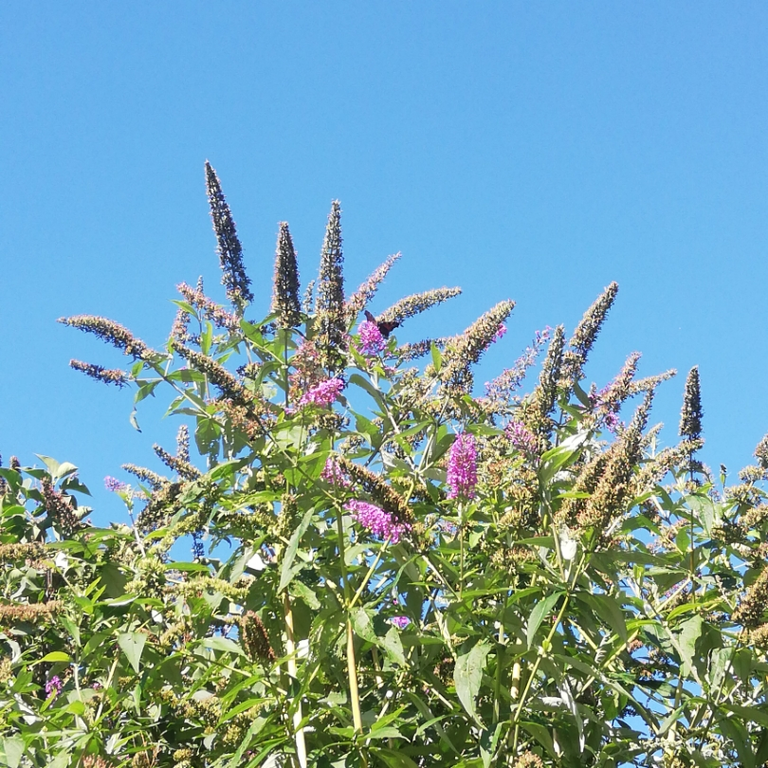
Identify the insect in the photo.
Aglais io
